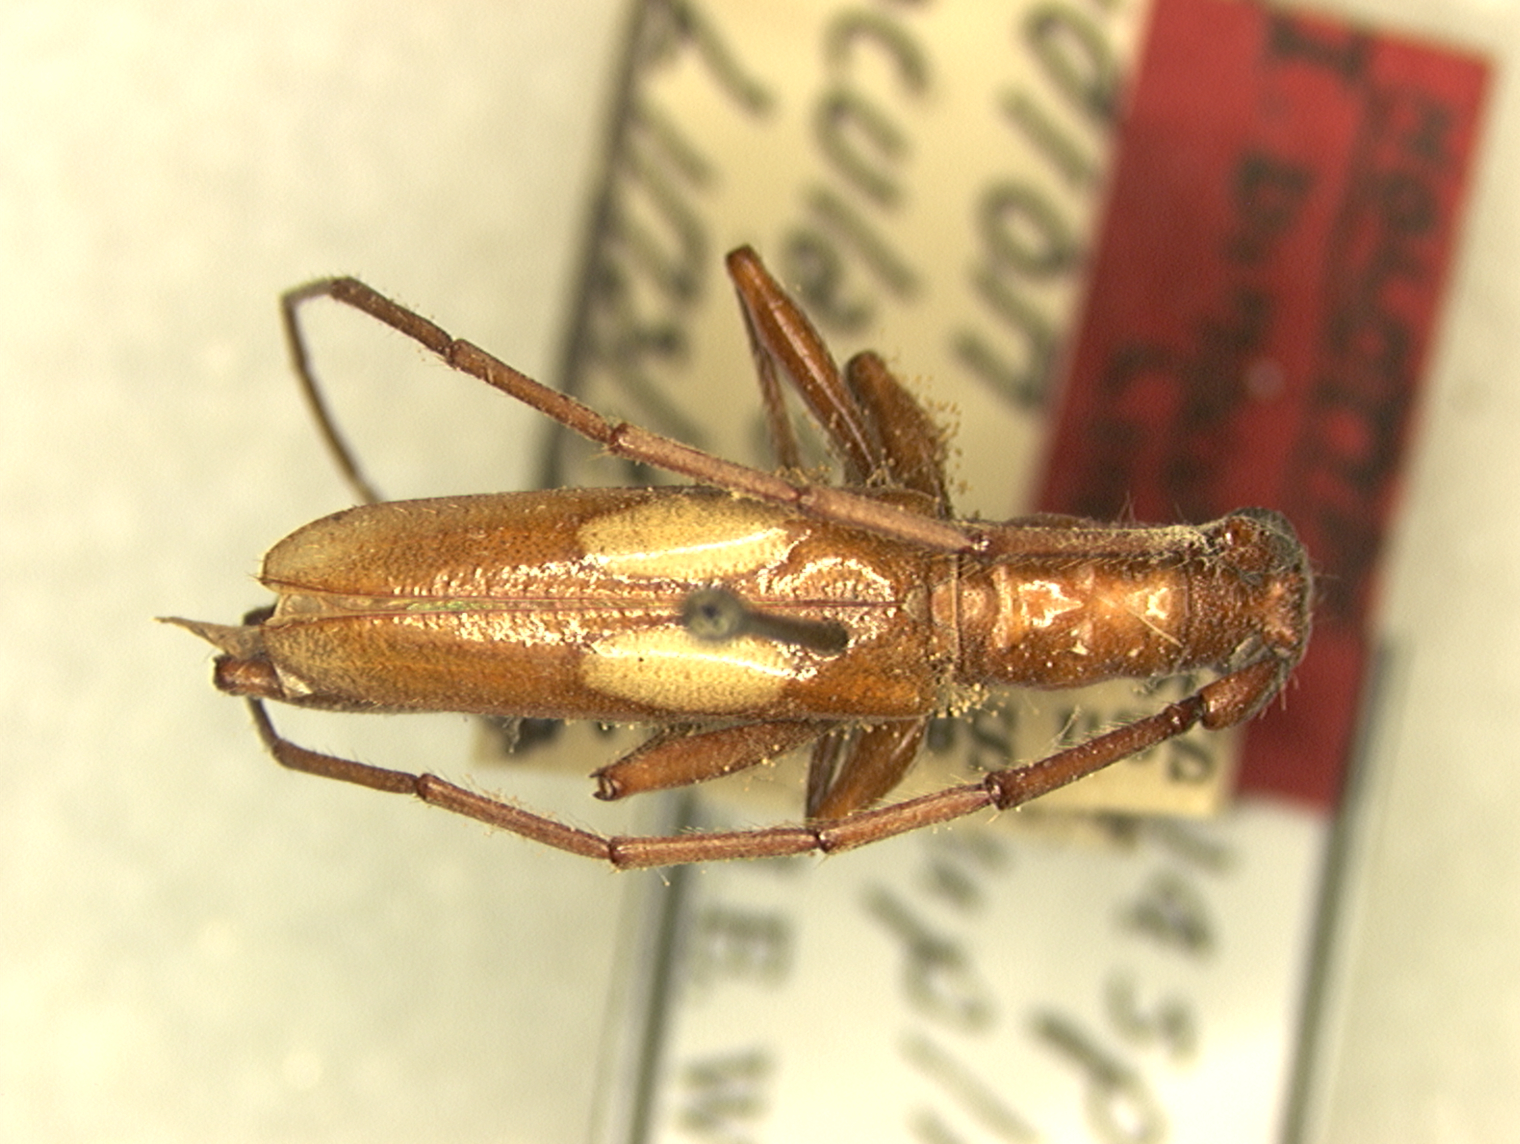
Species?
Diasporidion duplicatum (also Ibidion binoculatum)
